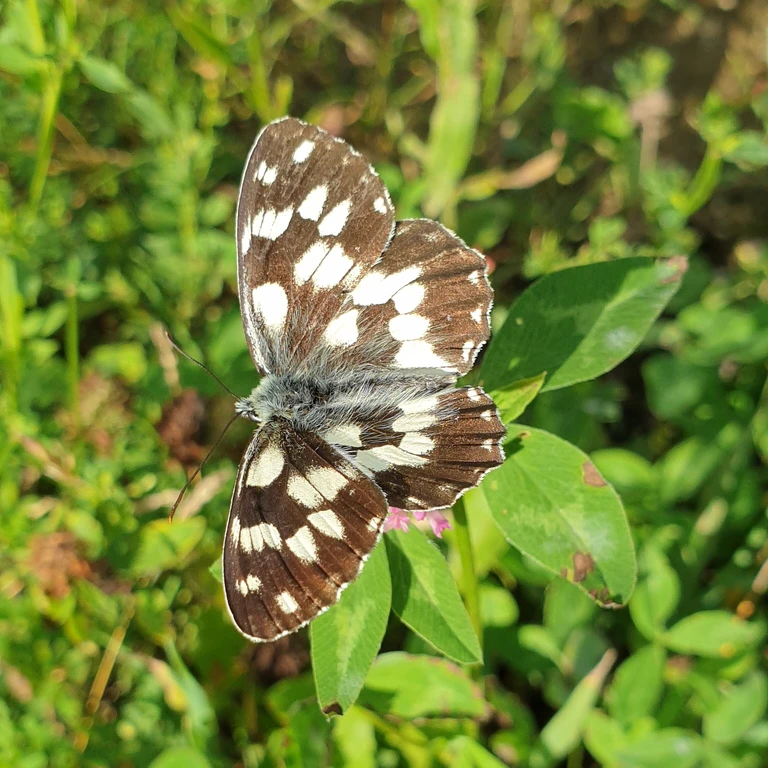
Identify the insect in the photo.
Melanargia galathea
